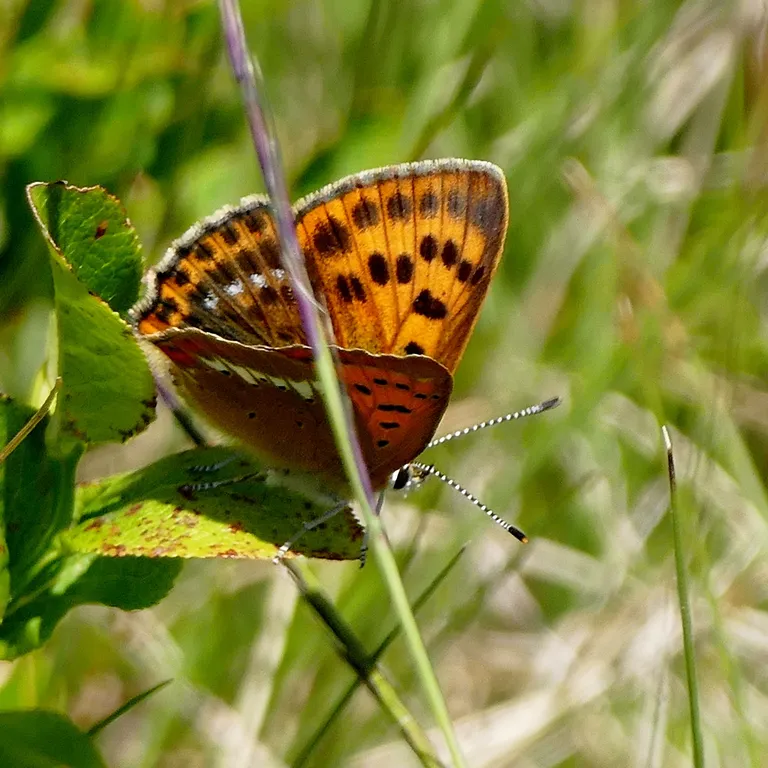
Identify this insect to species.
Lycaena virgaureae
